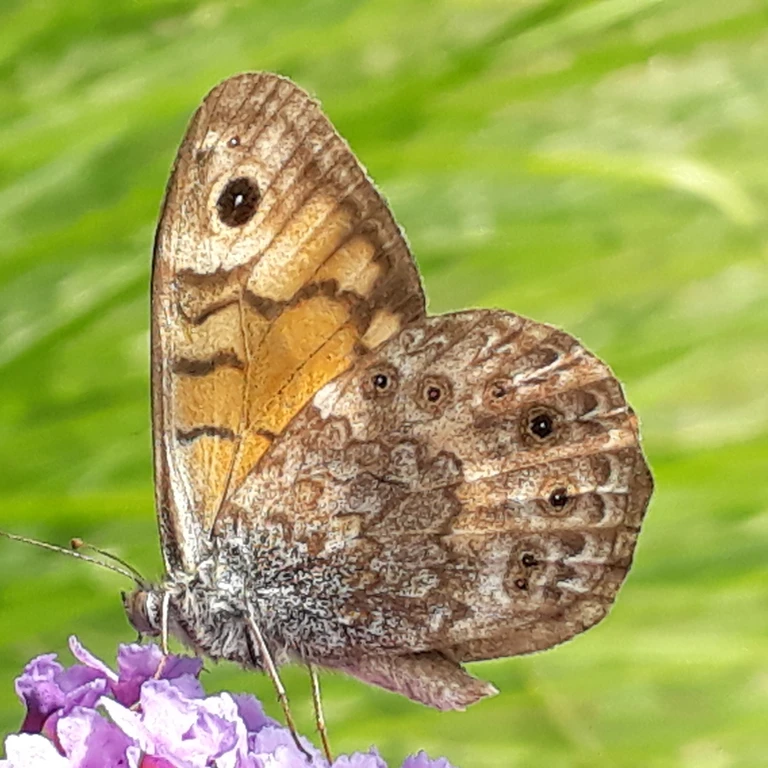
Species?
Lasiommata megera (also Pararge megera)
